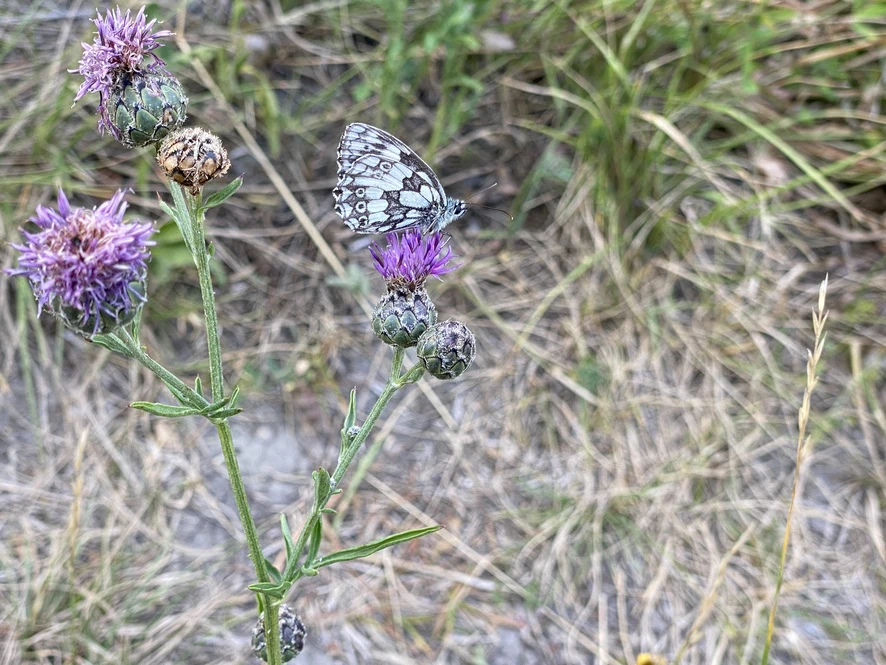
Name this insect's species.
Melanargia galathea
